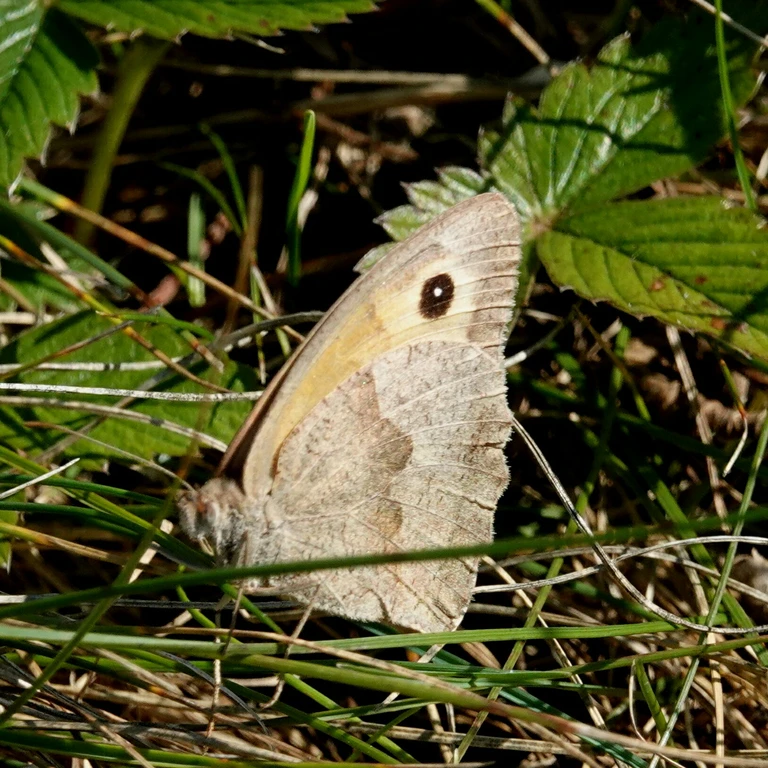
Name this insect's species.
Maniola jurtina
